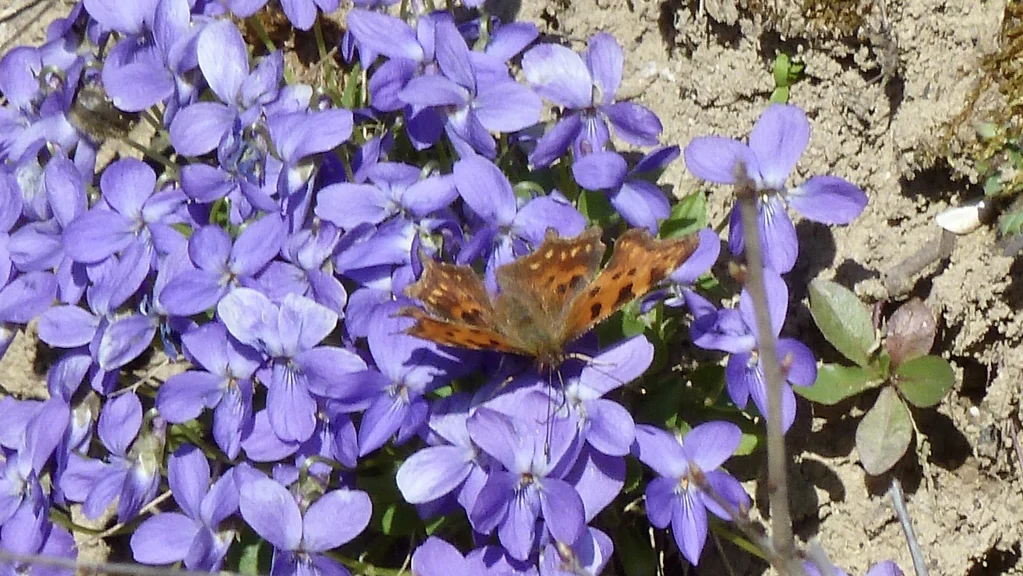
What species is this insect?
Polygonia c-album
